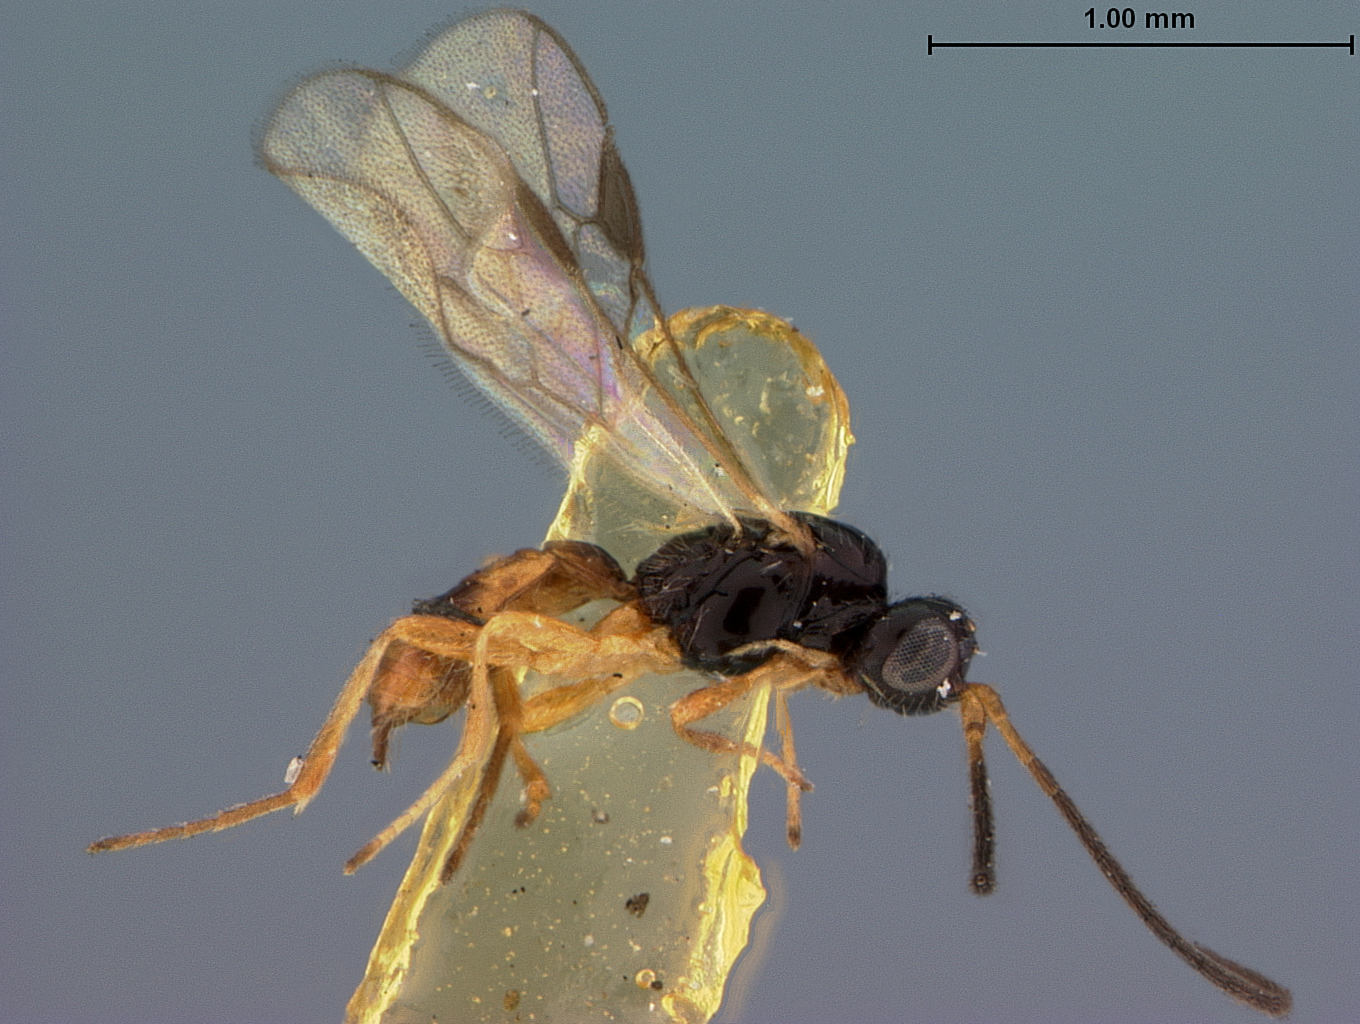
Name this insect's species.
Gnaptodon pulchrigaster
